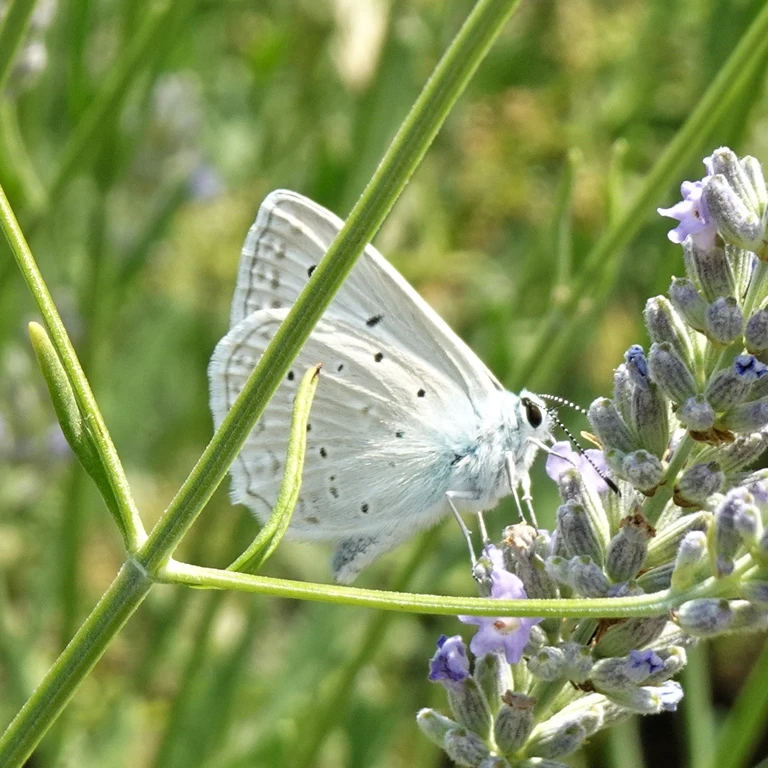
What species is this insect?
Polyommatus daphnis
